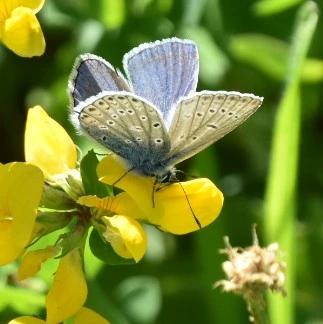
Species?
Polyommatus icarus
